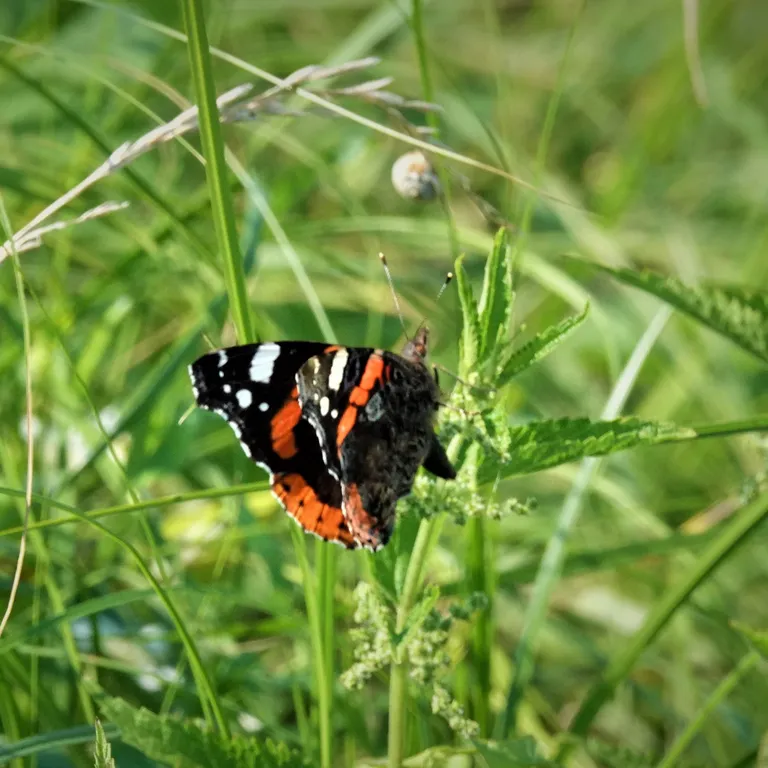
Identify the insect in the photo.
Vanessa atalanta
